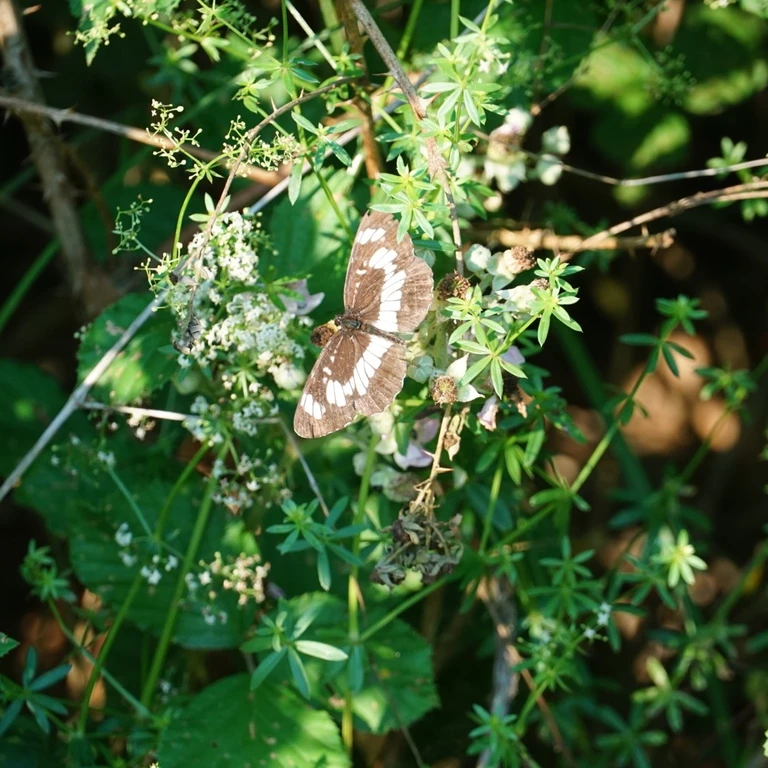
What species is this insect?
Neptis rivularis
